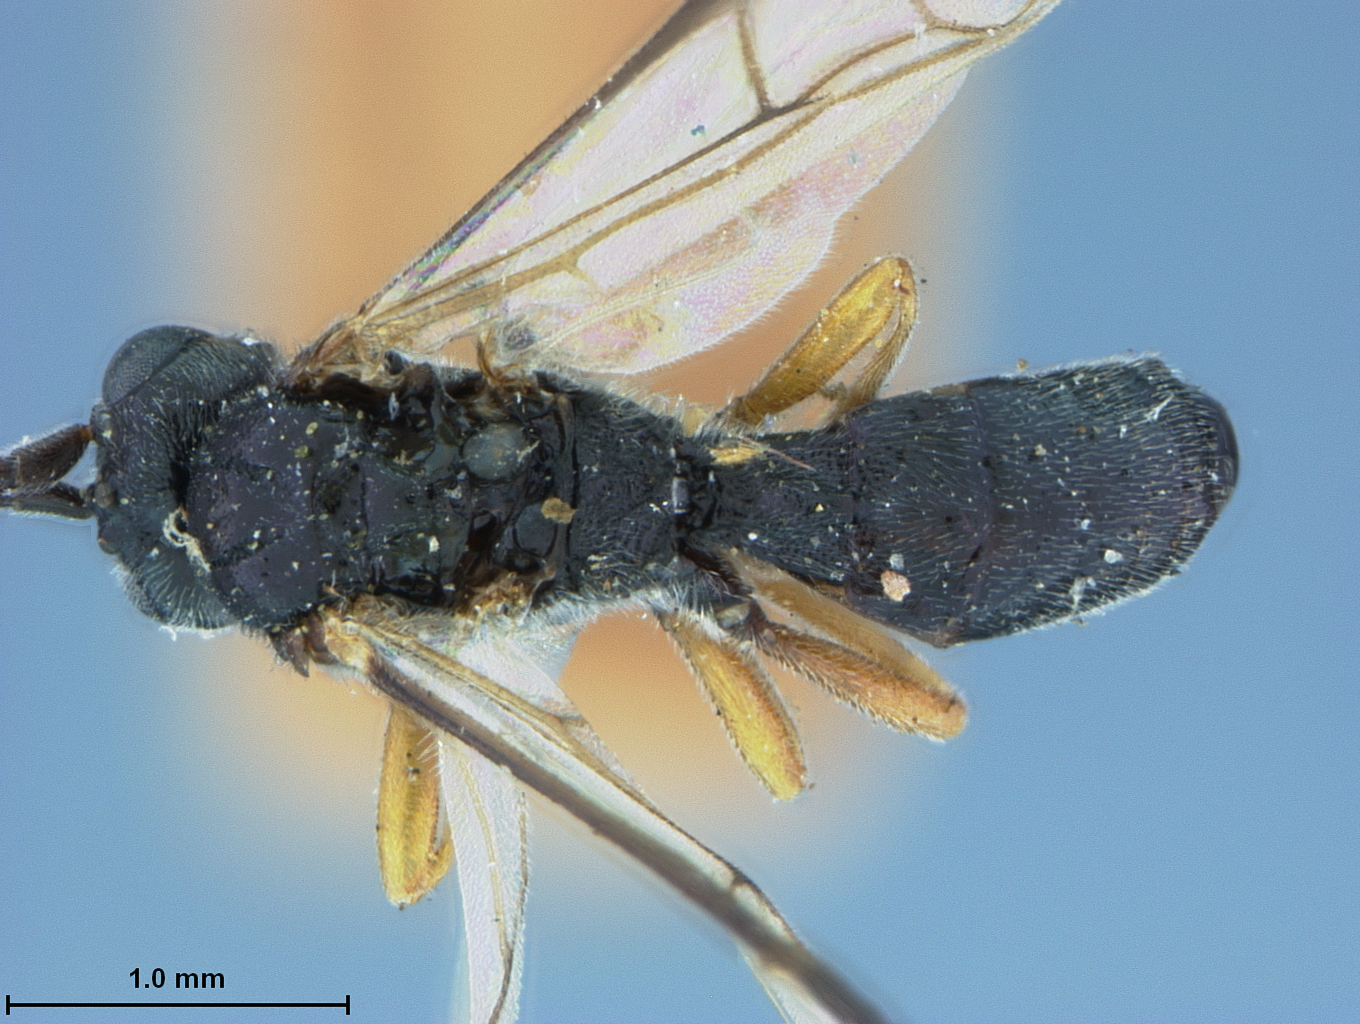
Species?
Ichneutes popoffensis
